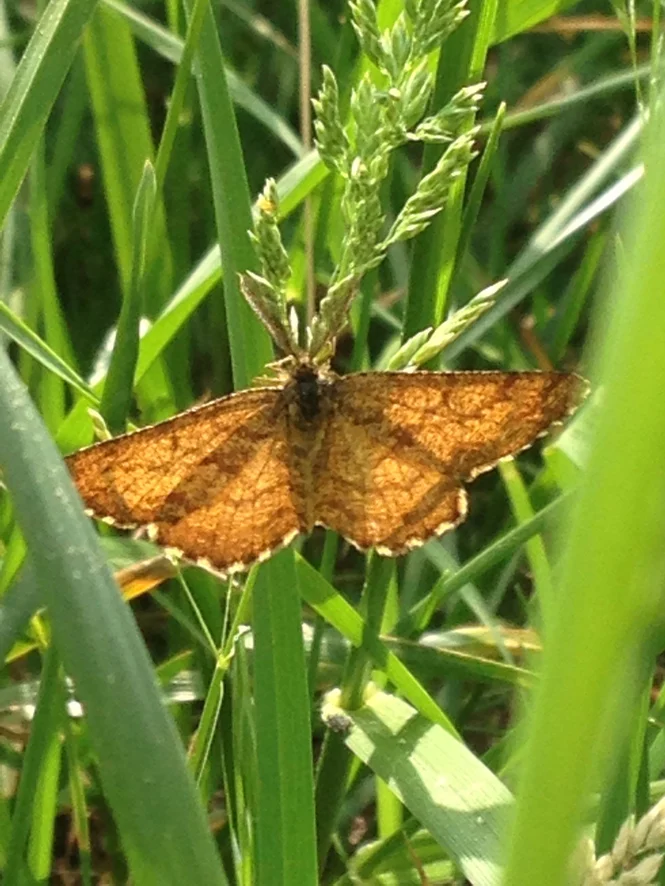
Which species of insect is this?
Ematurga atomaria
